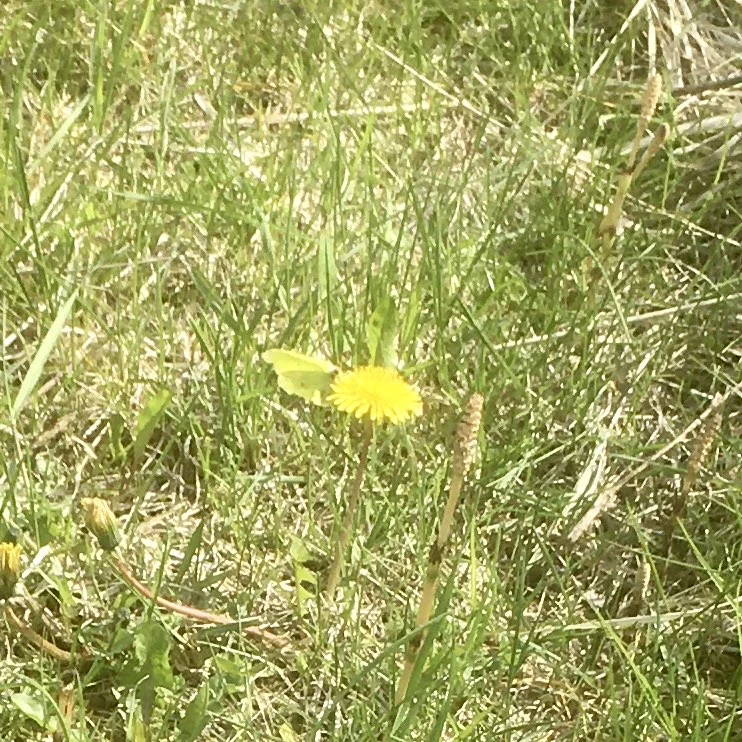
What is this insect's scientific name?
Gonepteryx rhamni
